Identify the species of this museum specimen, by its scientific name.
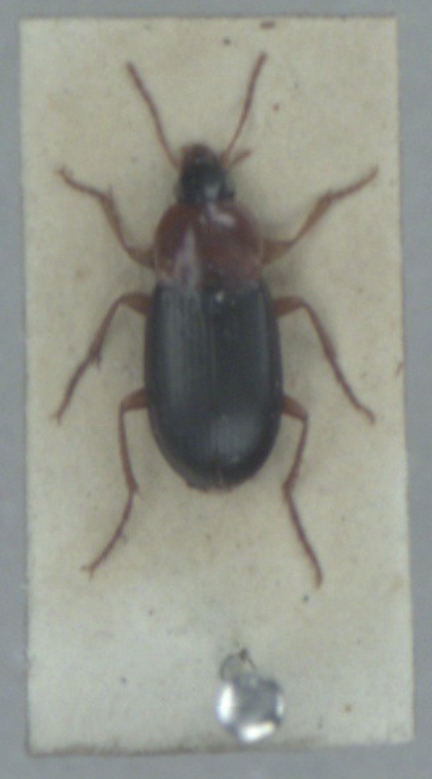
Calathus melanocephalus
